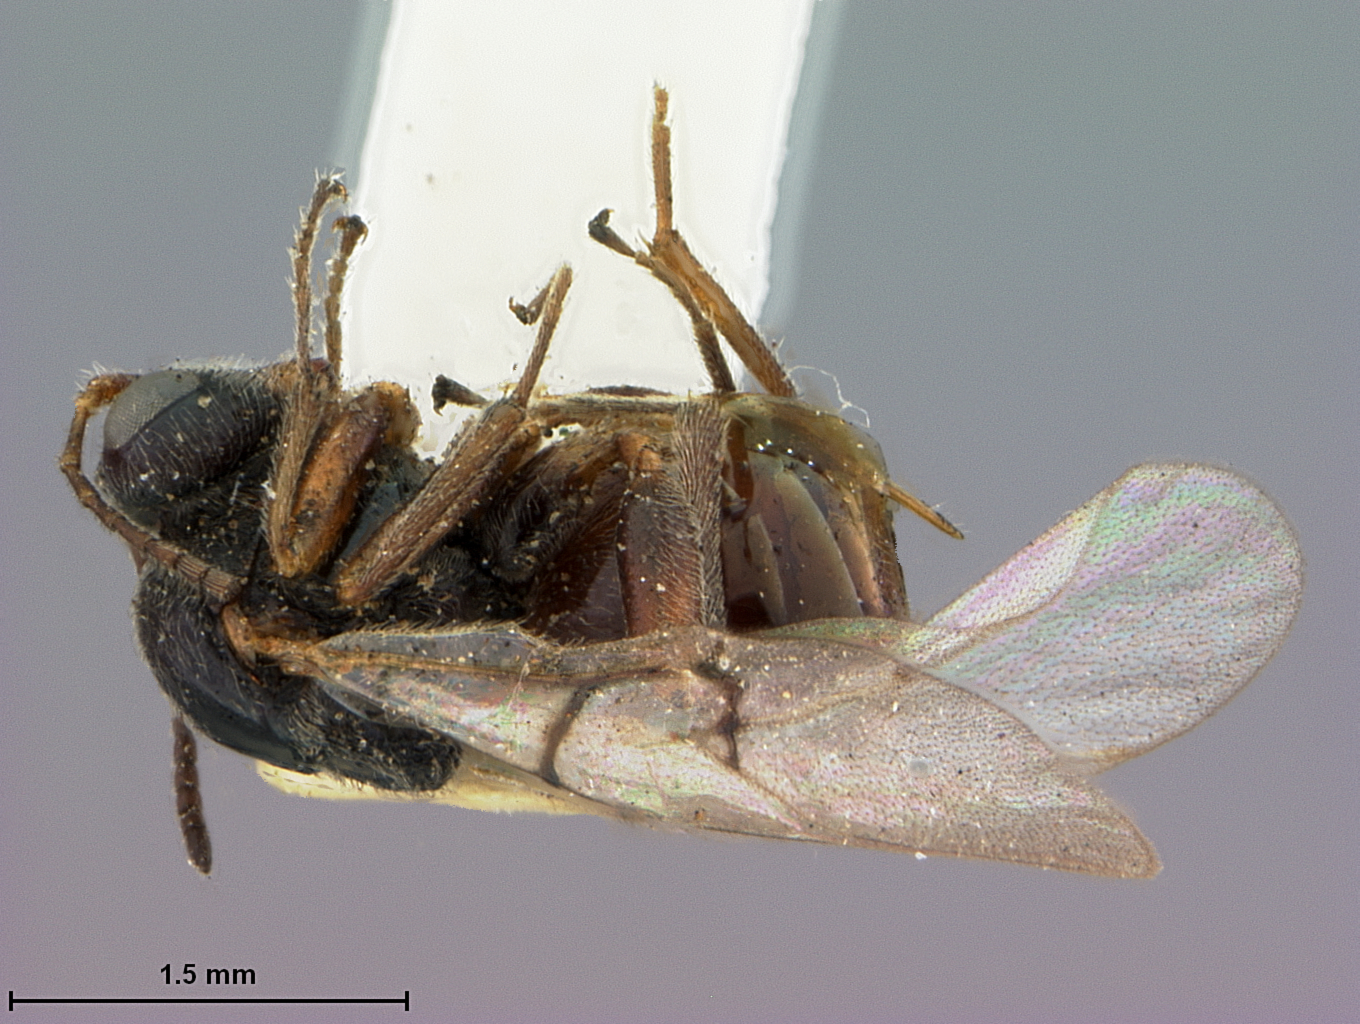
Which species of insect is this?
Andricus biconicus
